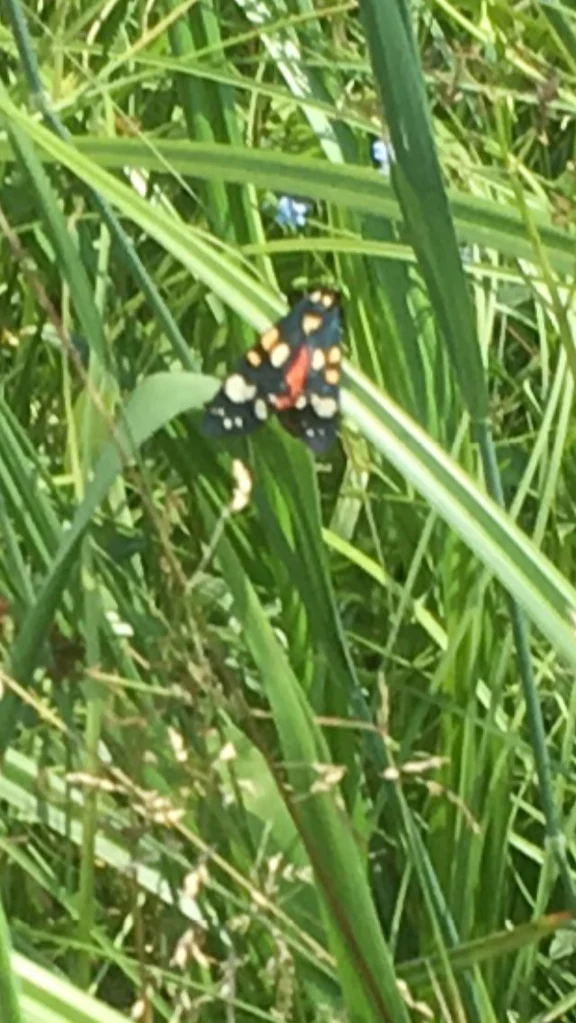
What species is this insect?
Callimorpha dominula
